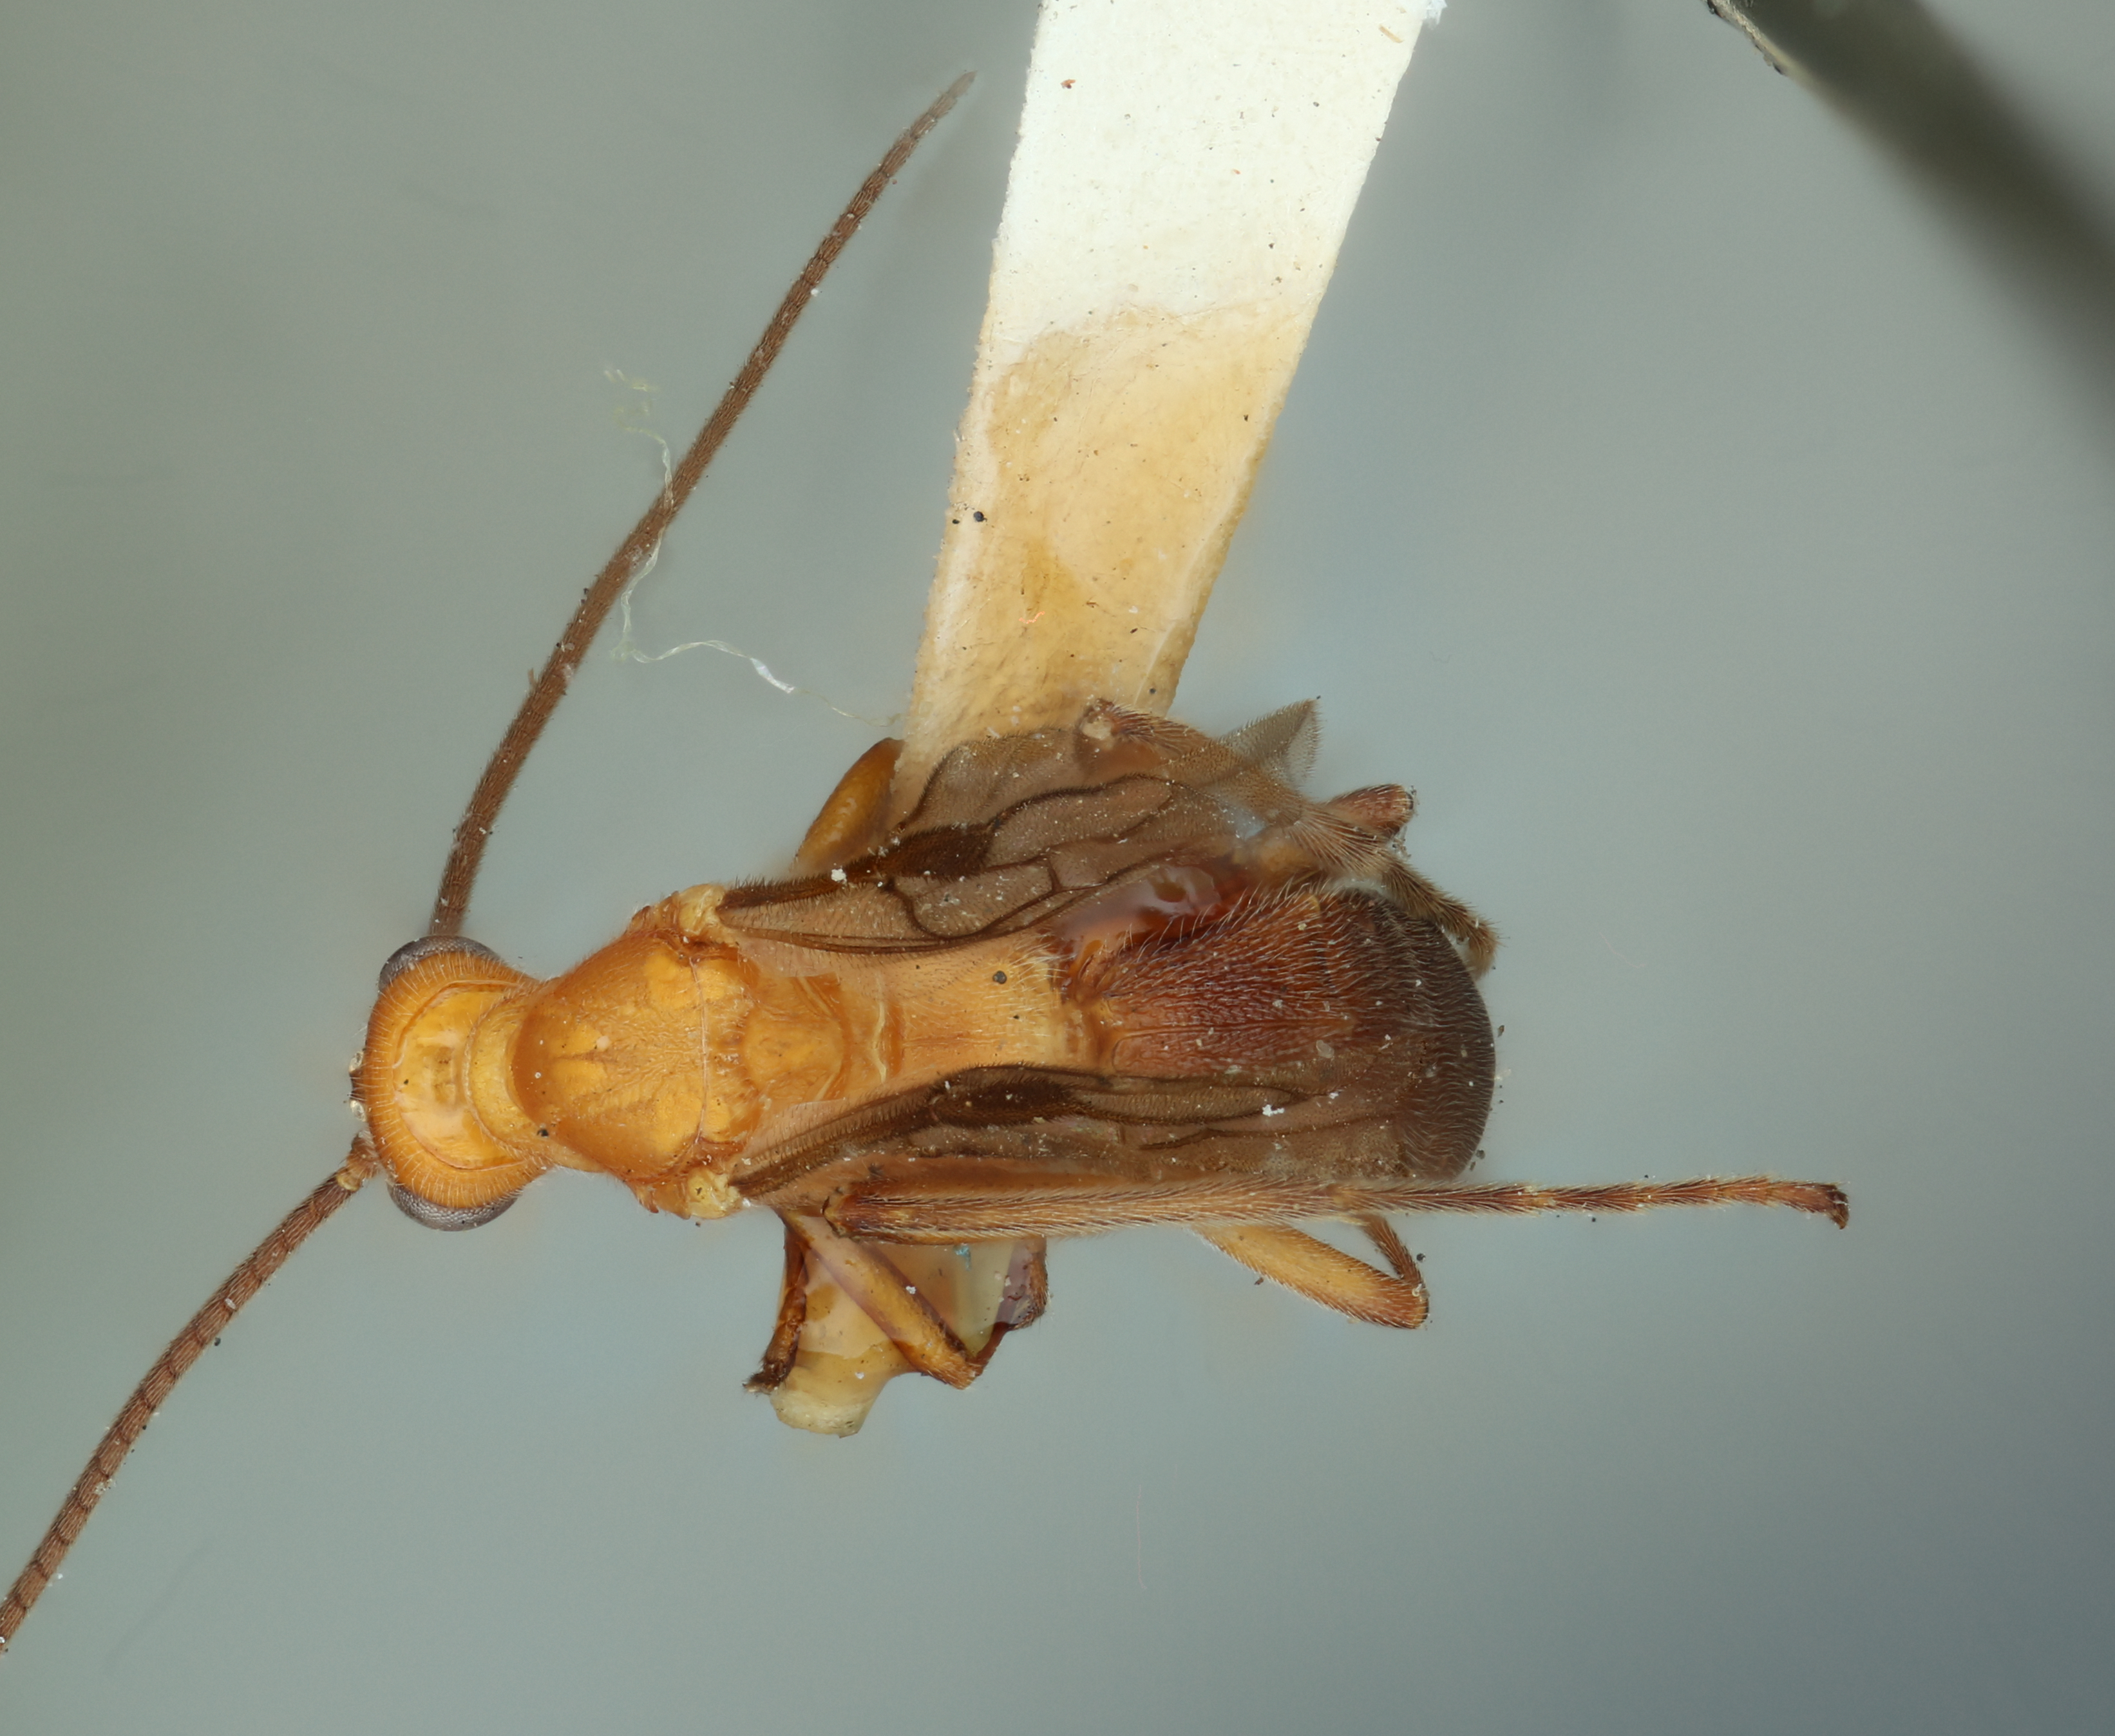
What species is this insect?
Rogas melanosoma
